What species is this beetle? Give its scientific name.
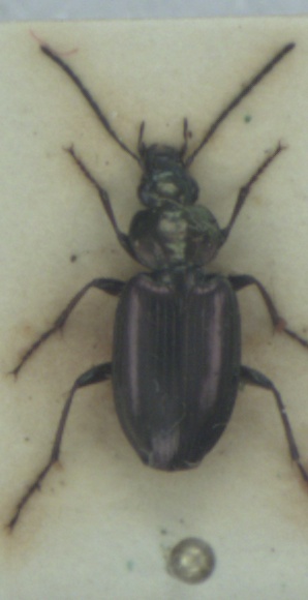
Agonum muelleri
